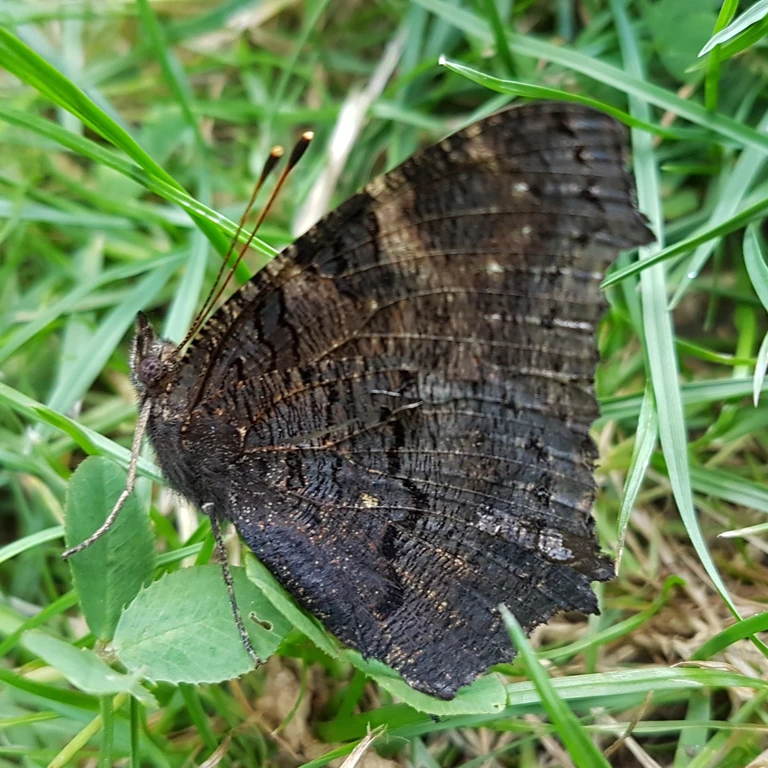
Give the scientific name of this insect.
Aglais io
